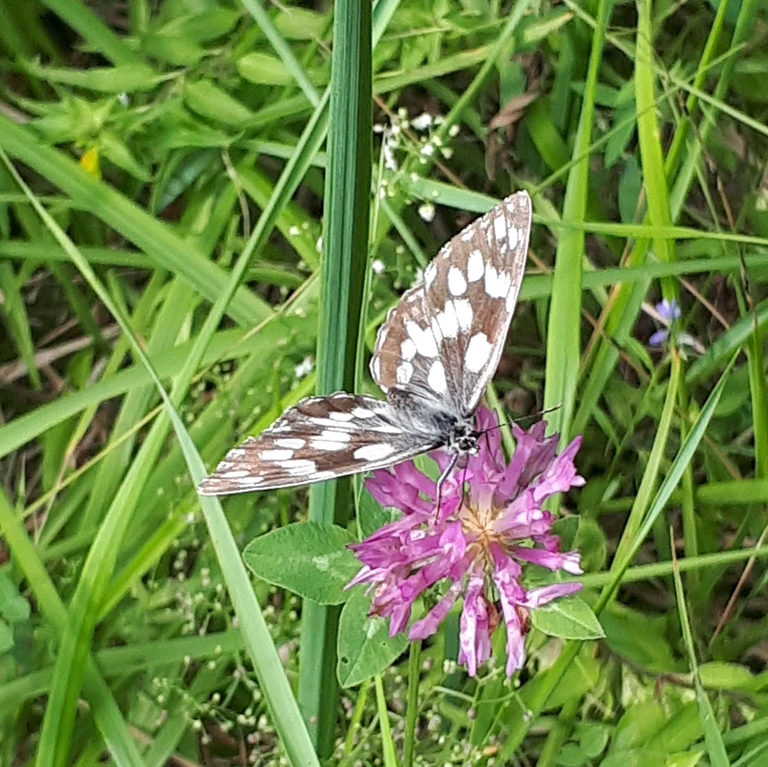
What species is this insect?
Melanargia galathea
